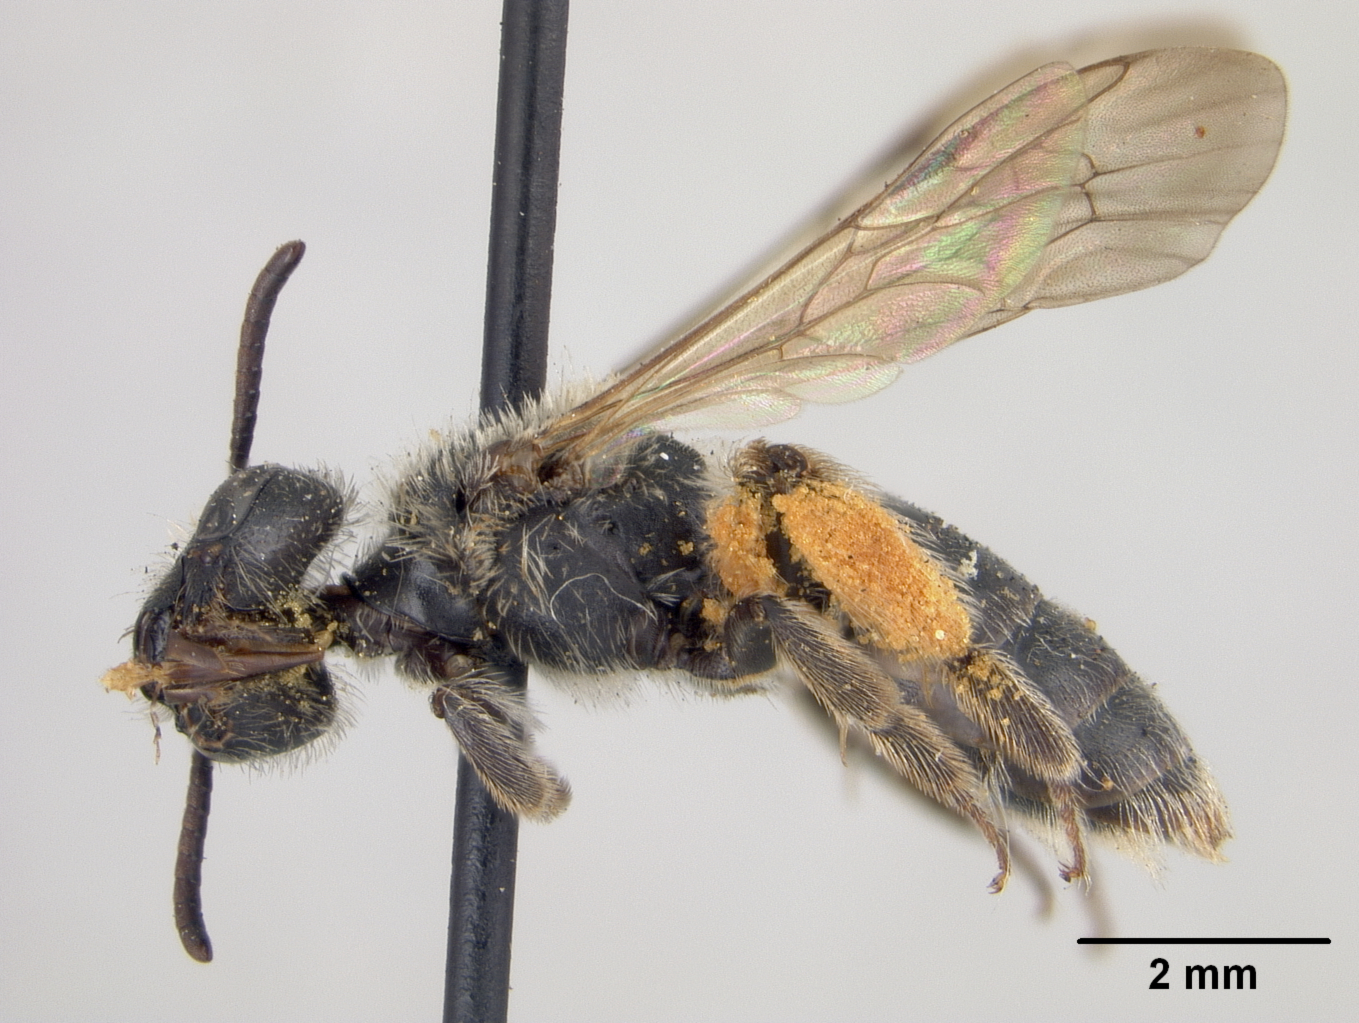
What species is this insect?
Andrena seviensis
